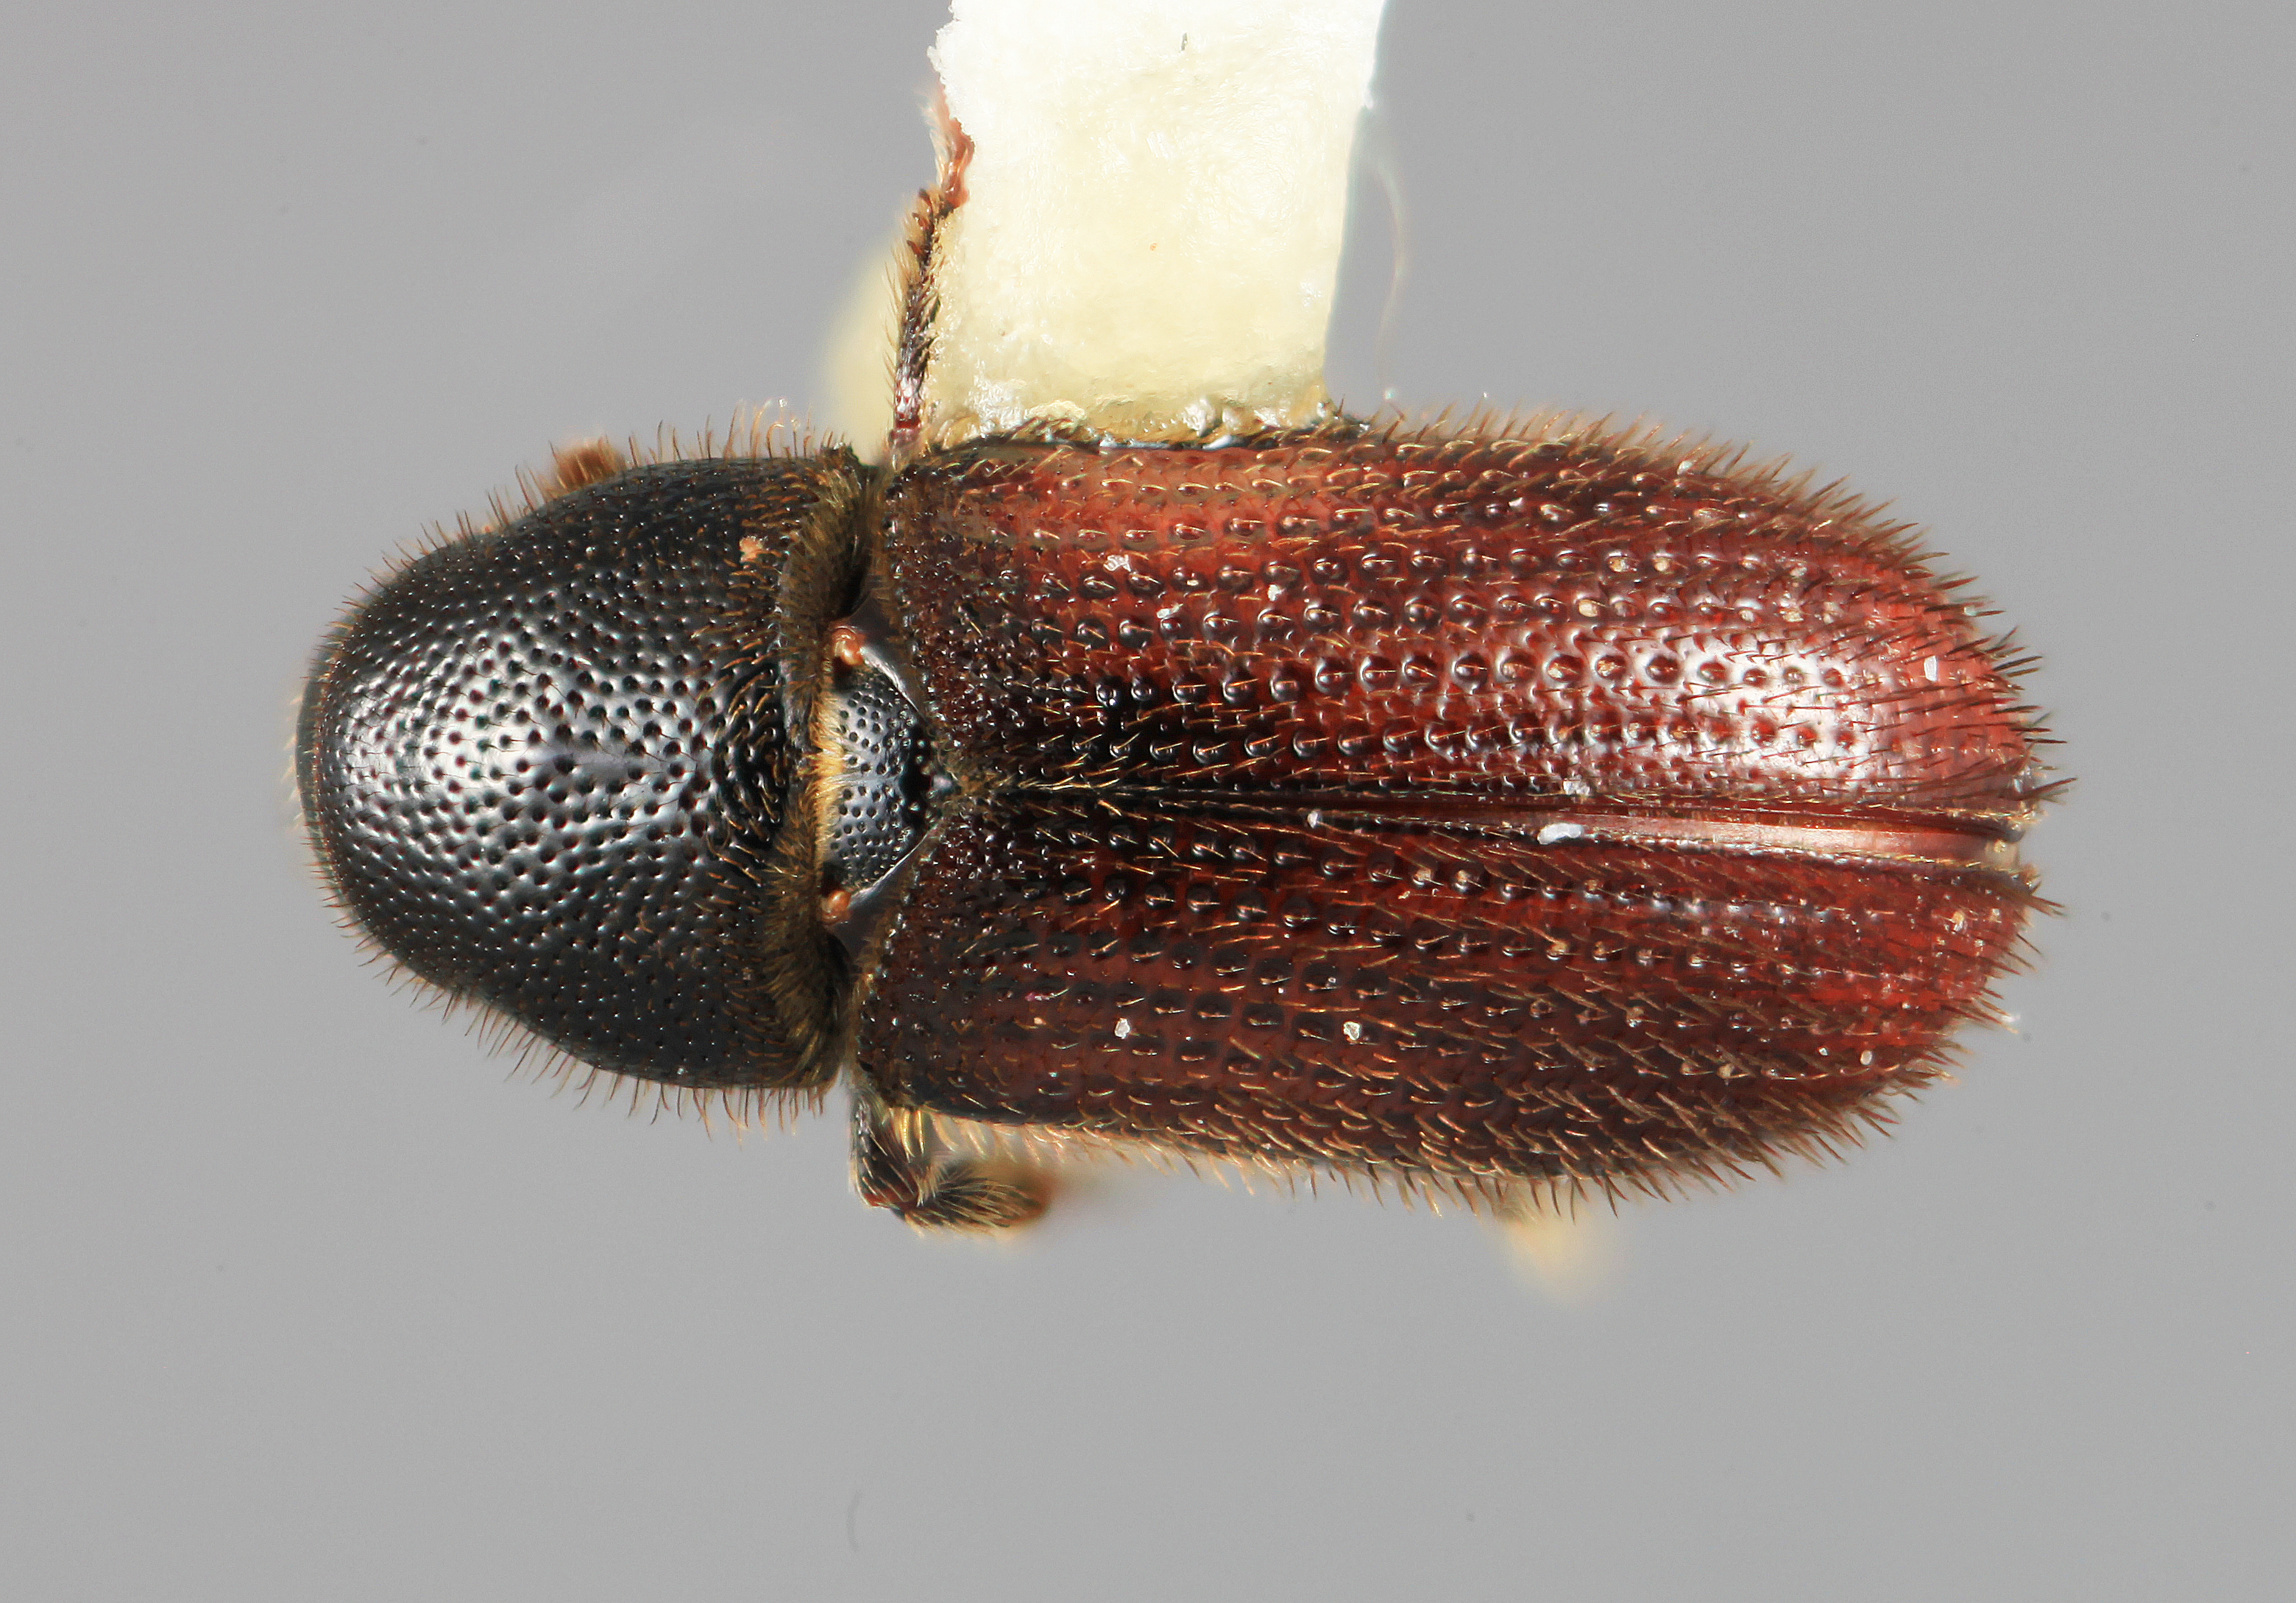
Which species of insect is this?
Carphobius cupressi
